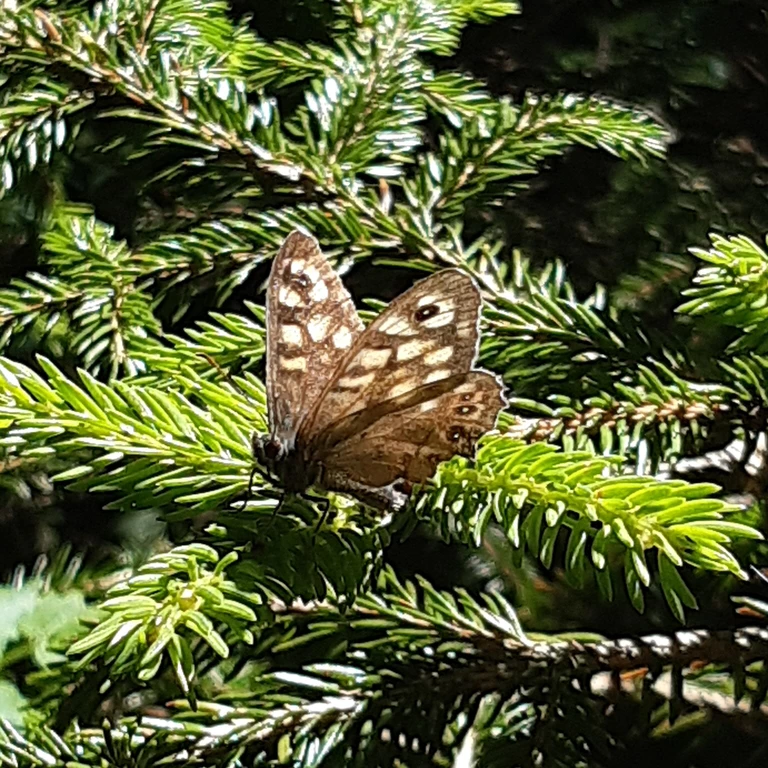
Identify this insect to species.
Pararge aegeria
